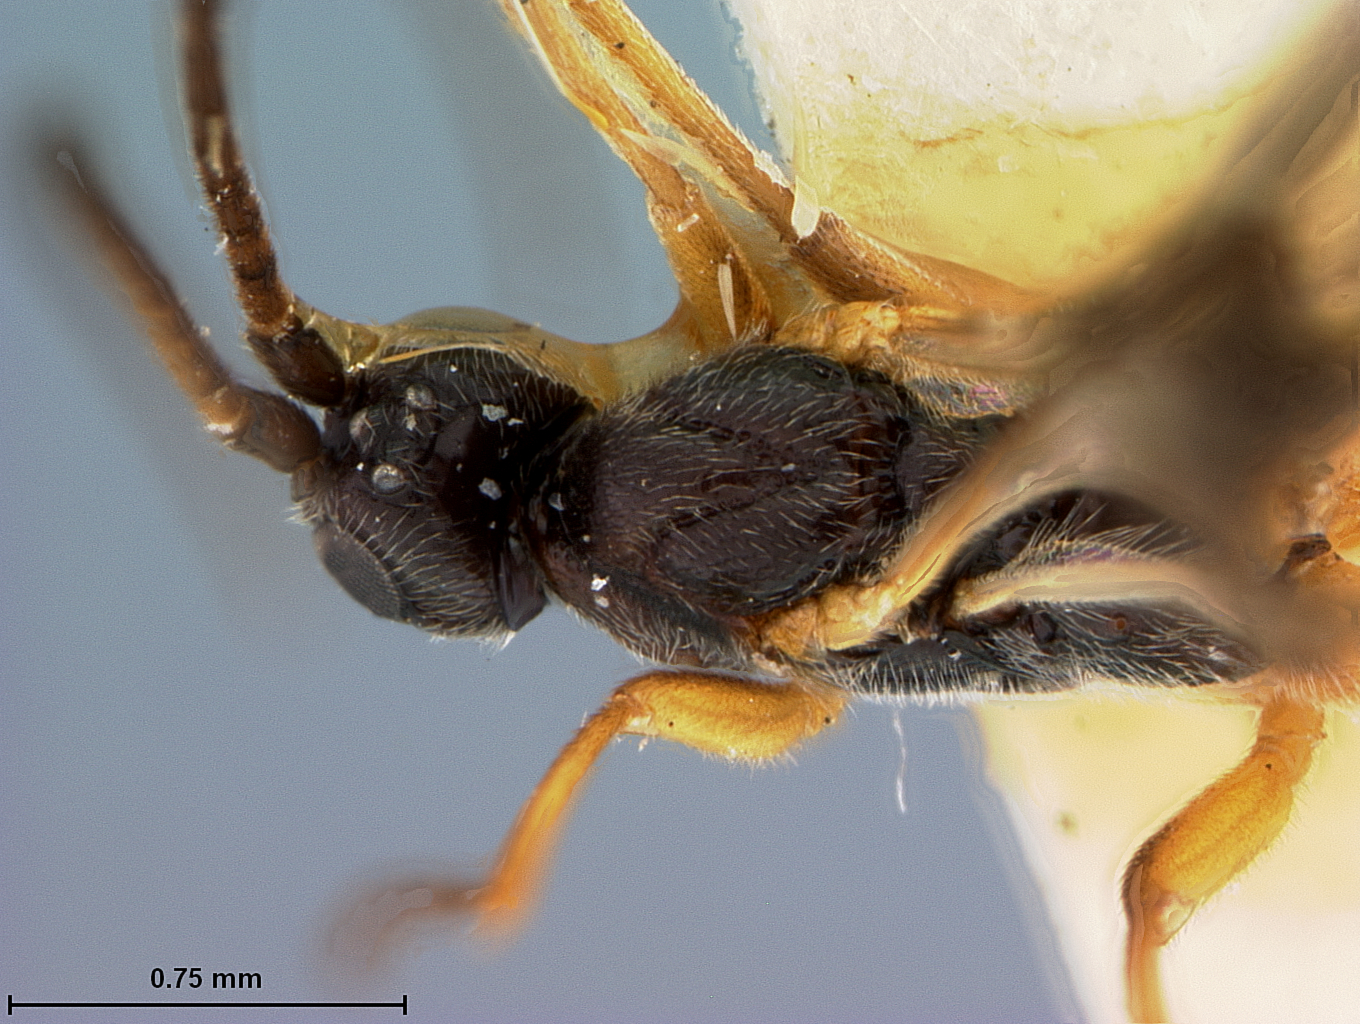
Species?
Orgilus cinctus
